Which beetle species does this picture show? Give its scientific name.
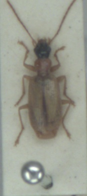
Demetrias atricapillus
